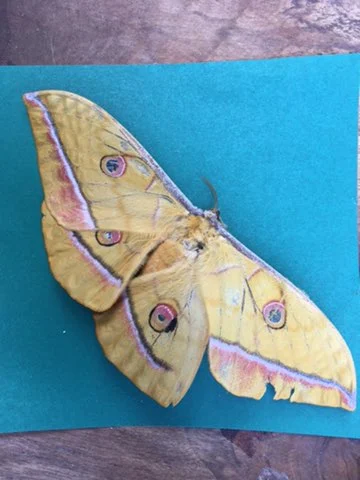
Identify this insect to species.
Antheraea yamamai
